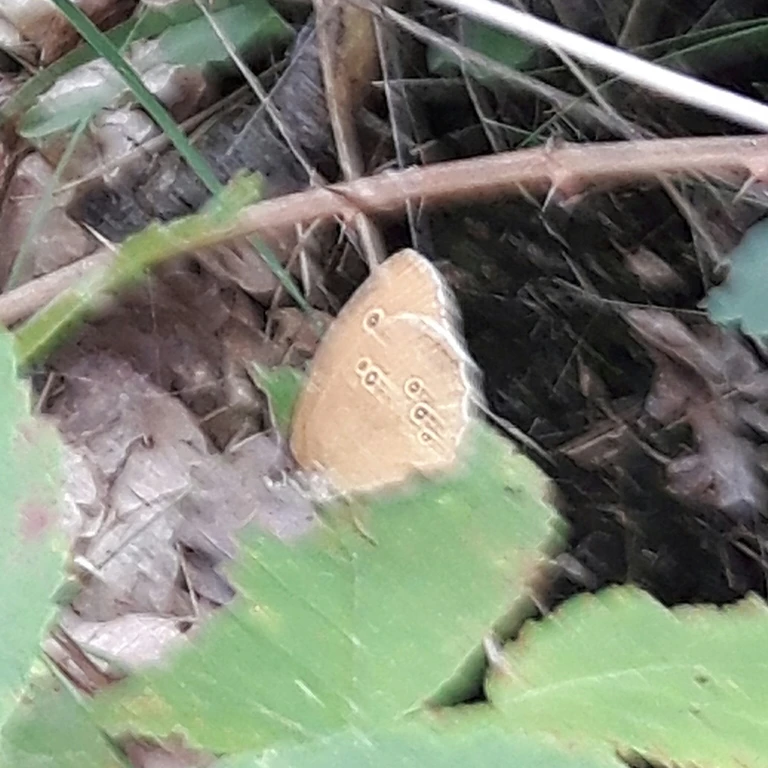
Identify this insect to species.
Aphantopus hyperantus
